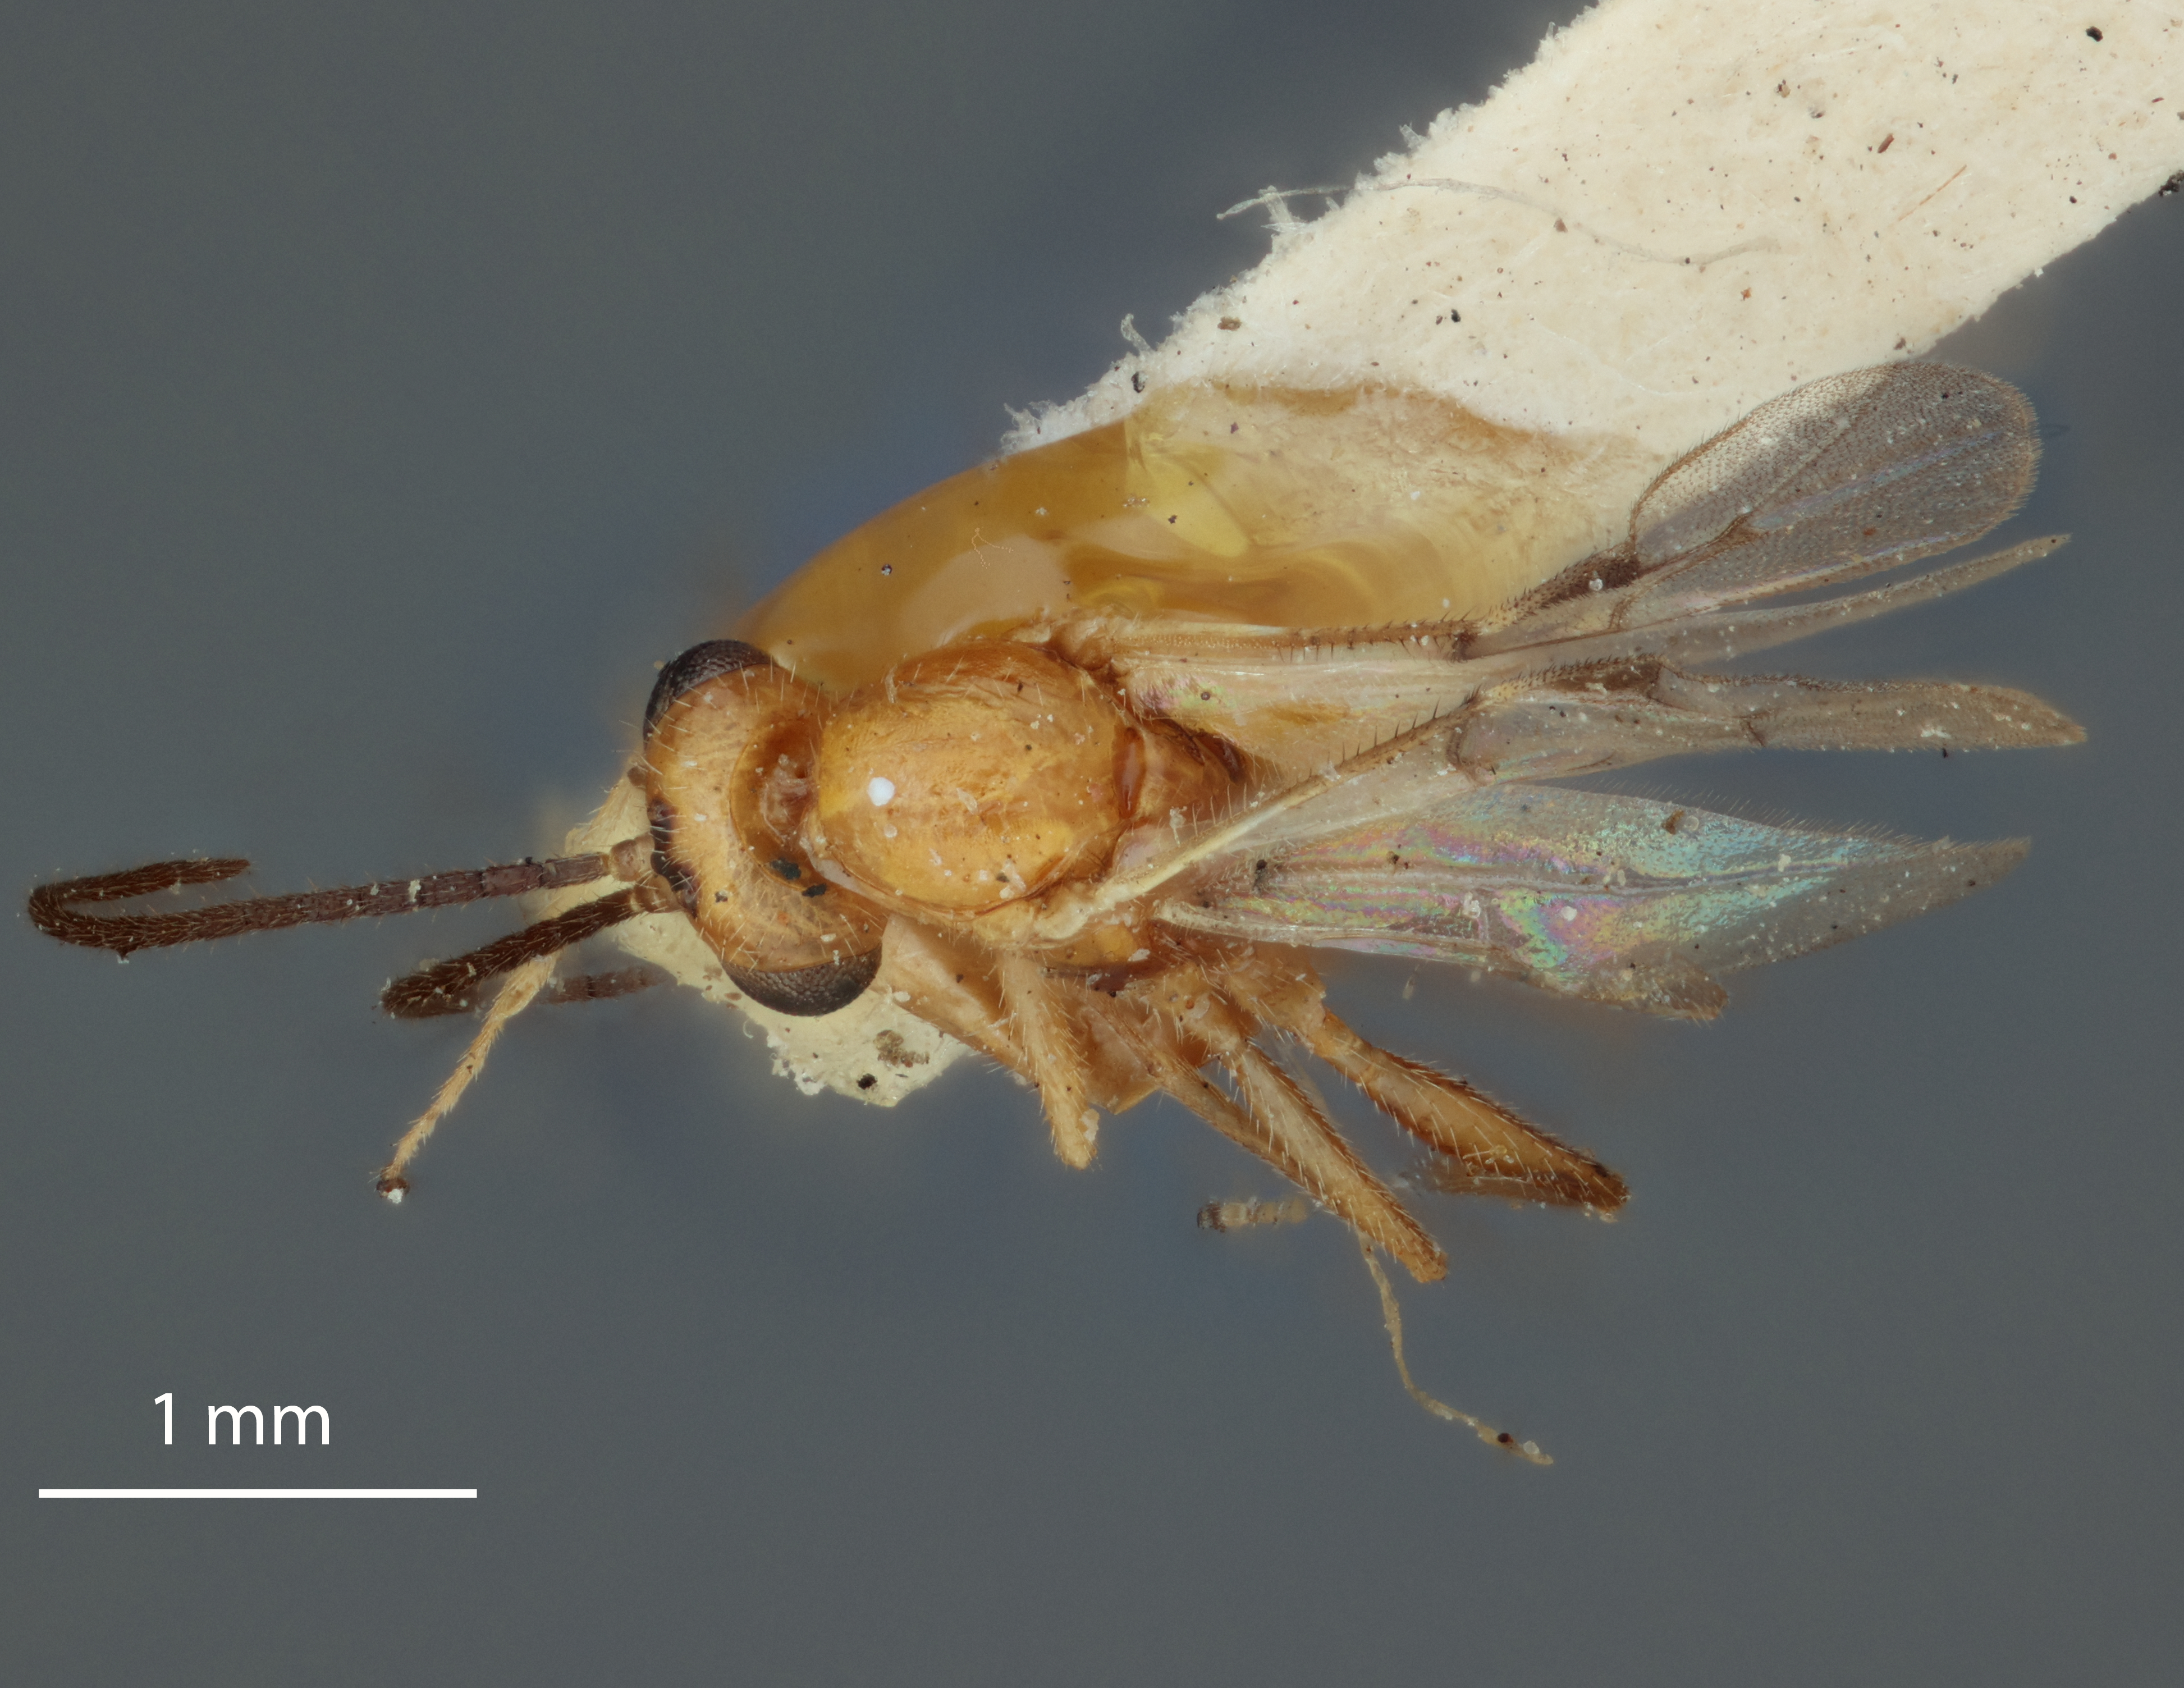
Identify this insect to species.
Aphidius gillettei
